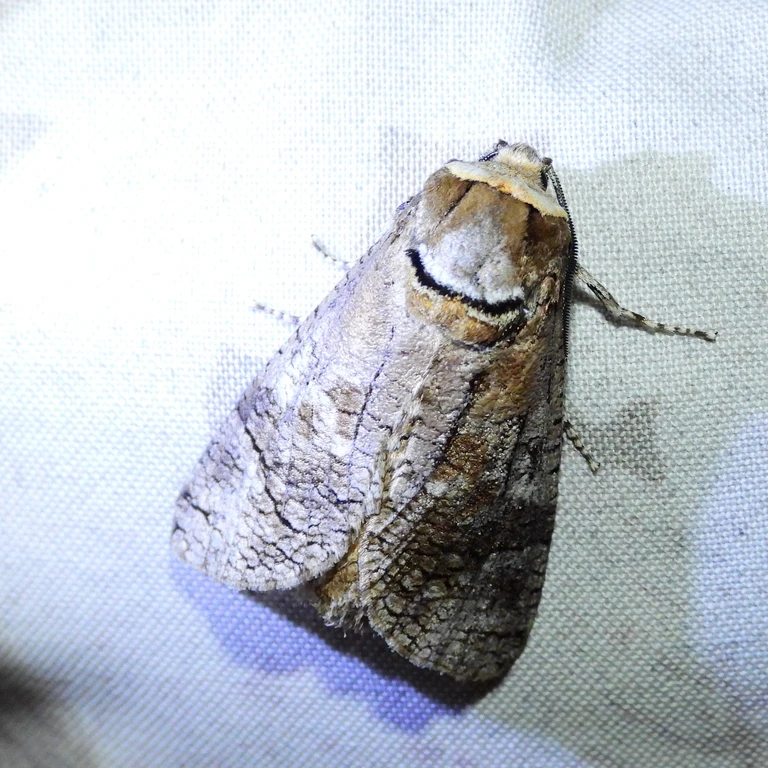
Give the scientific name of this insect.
Cossus cossus
